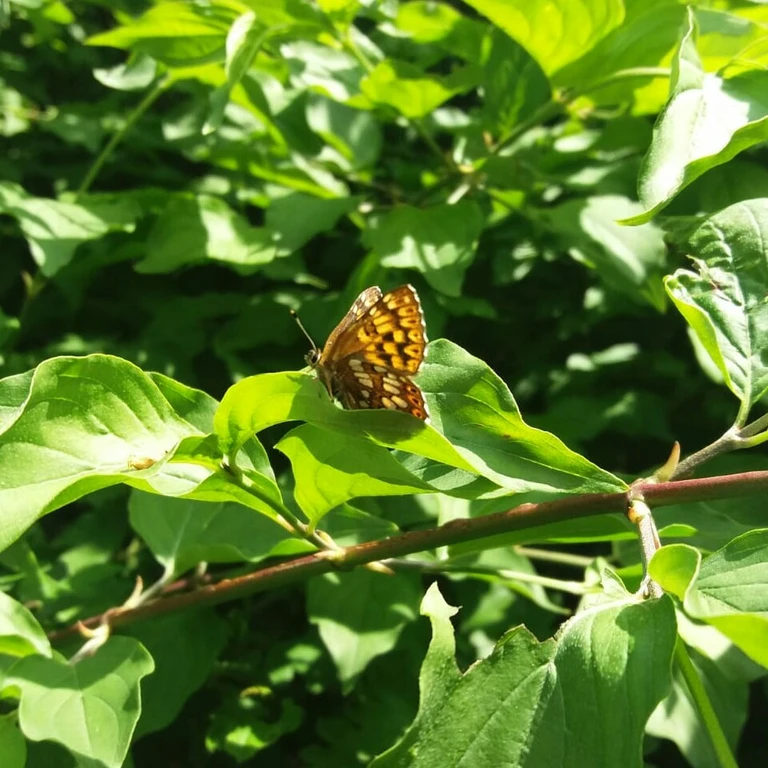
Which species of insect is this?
Hamearis lucina
